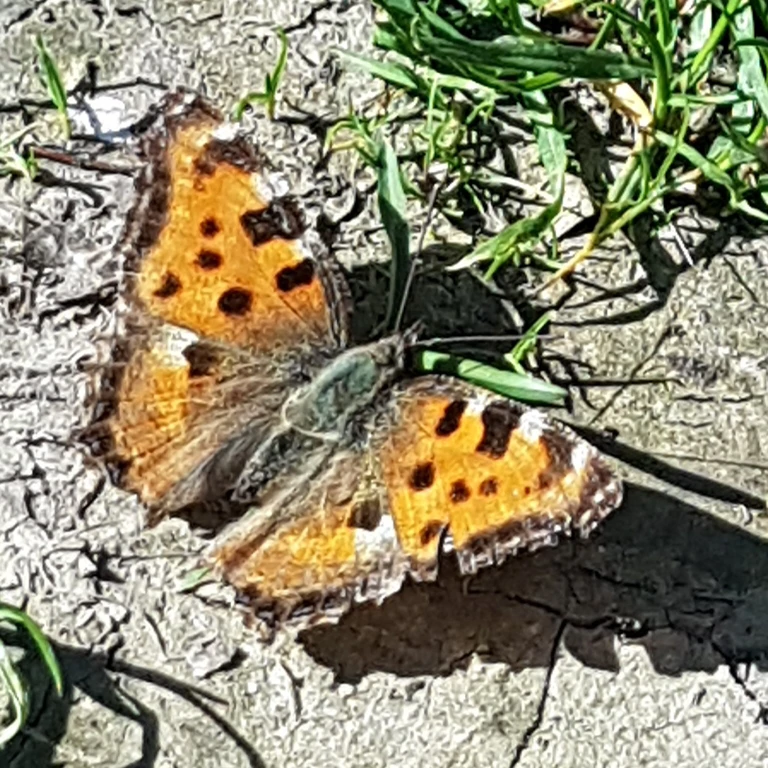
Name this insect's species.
Nymphalis polychloros
